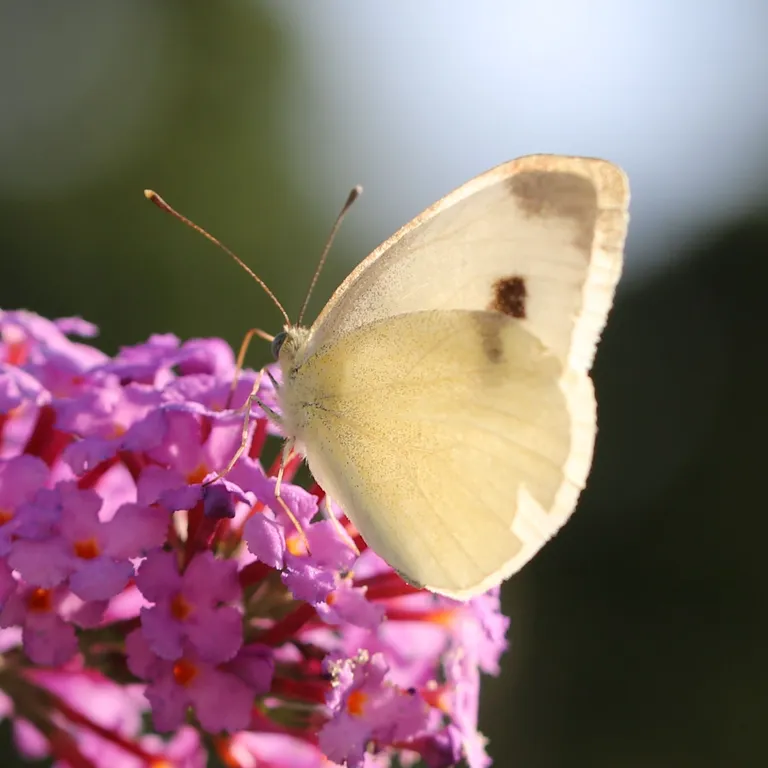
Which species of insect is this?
Pieris rapae
